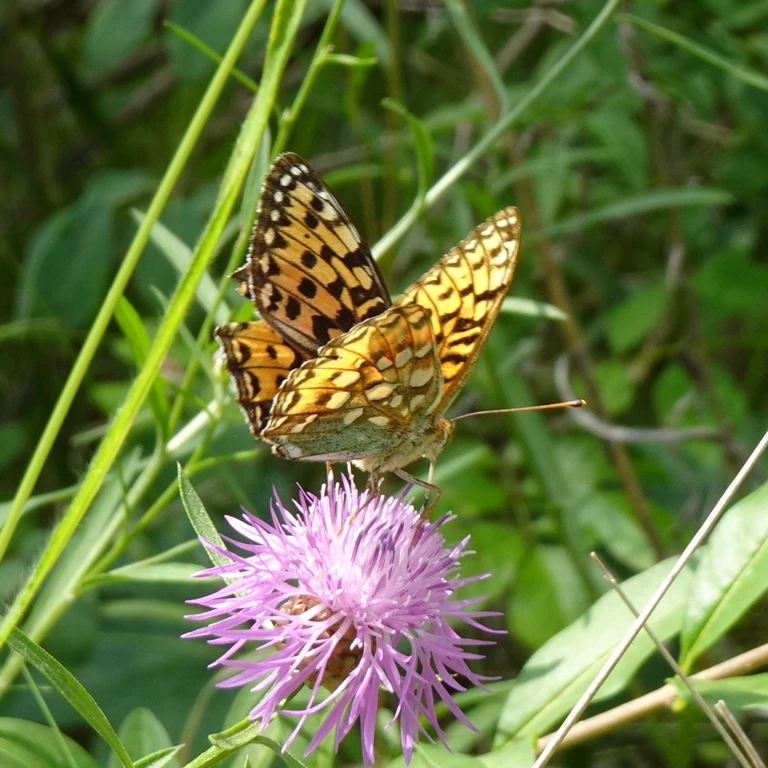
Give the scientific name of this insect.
Speyeria aglaja
